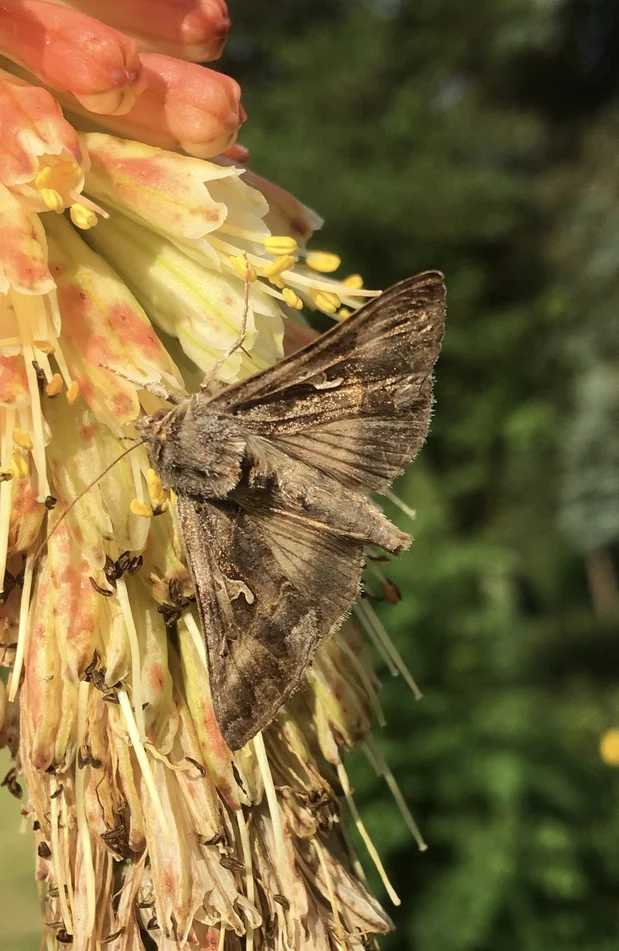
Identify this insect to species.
Autographa gamma
